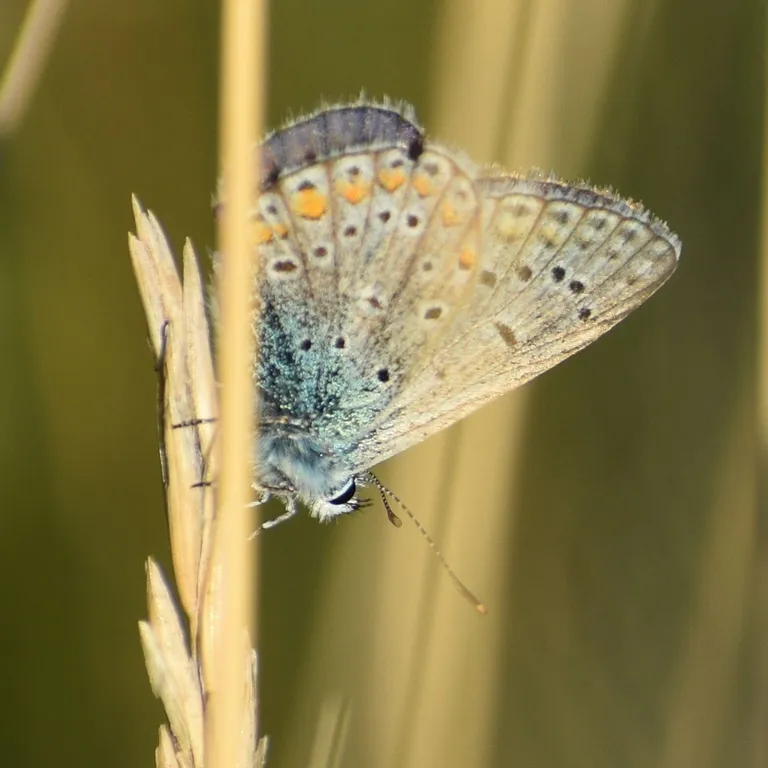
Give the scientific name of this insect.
Polyommatus icarus
